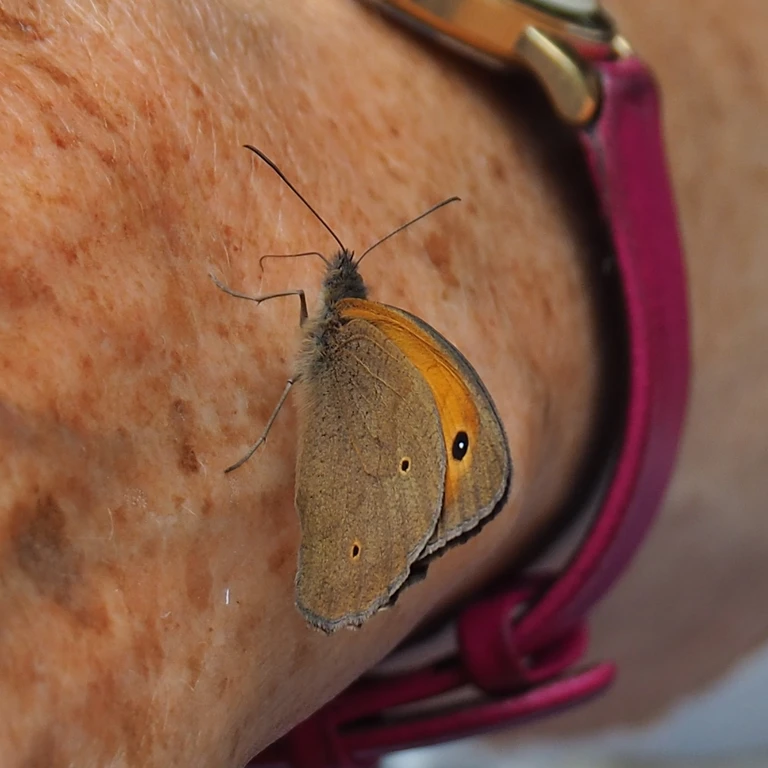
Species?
Maniola jurtina
